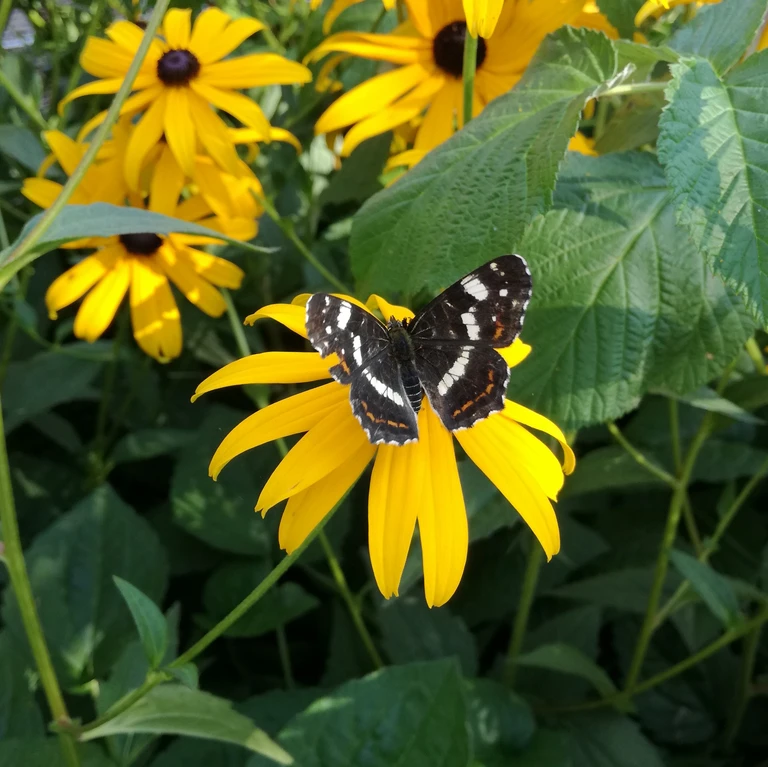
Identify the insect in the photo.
Araschnia levana
